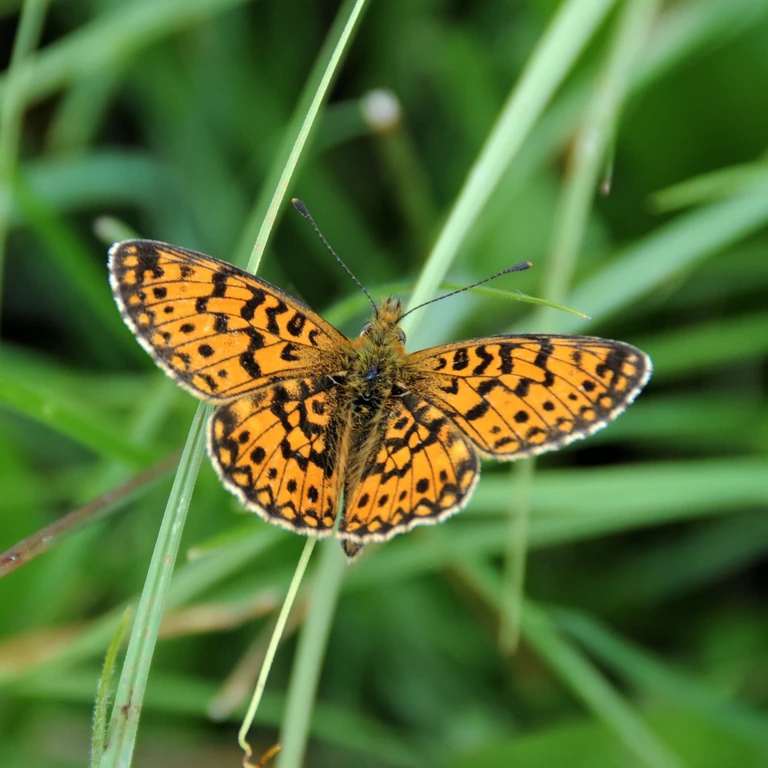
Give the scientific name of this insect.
Boloria selene
